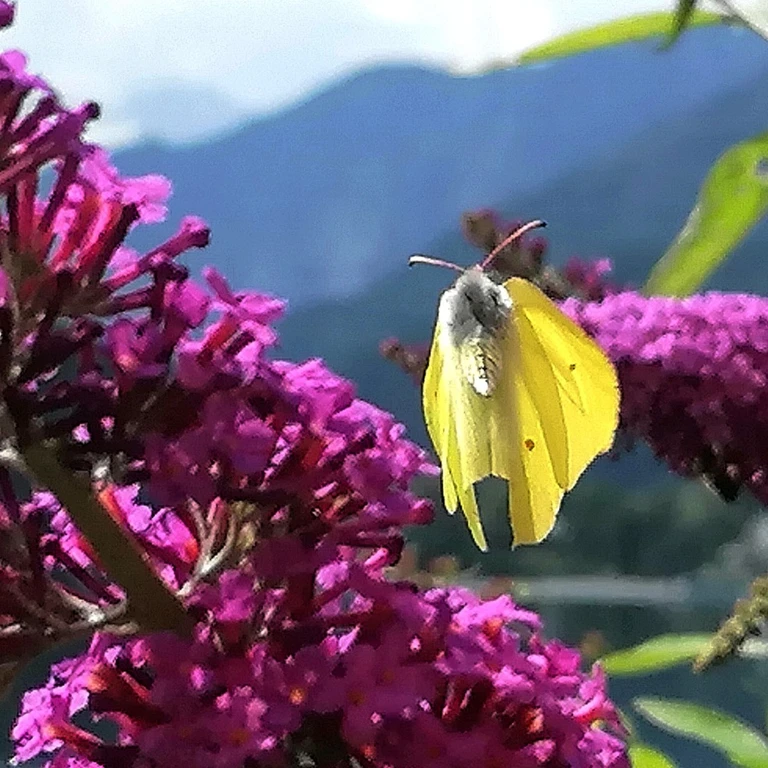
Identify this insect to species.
Gonepteryx rhamni
